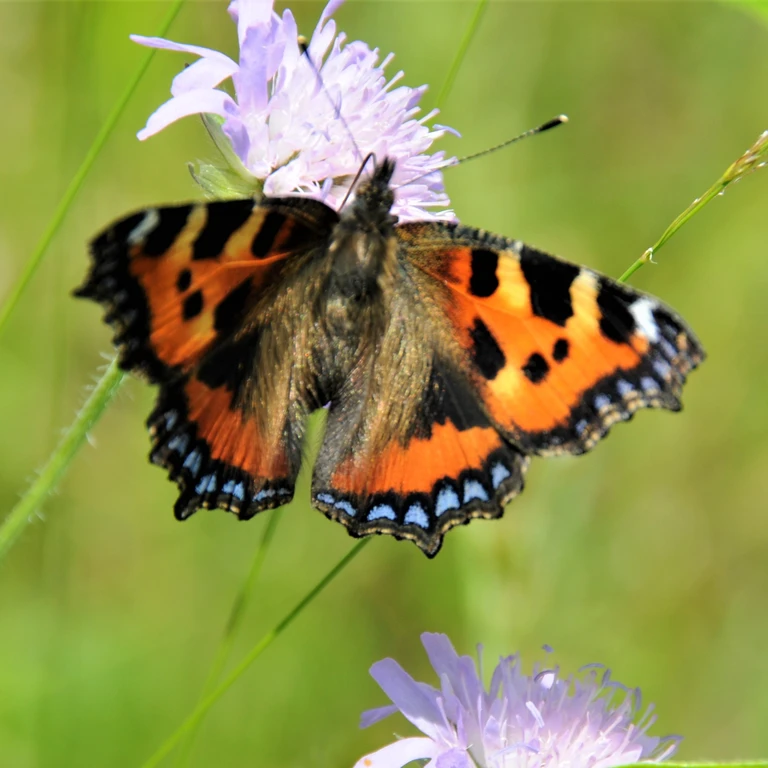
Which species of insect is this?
Aglais urticae
